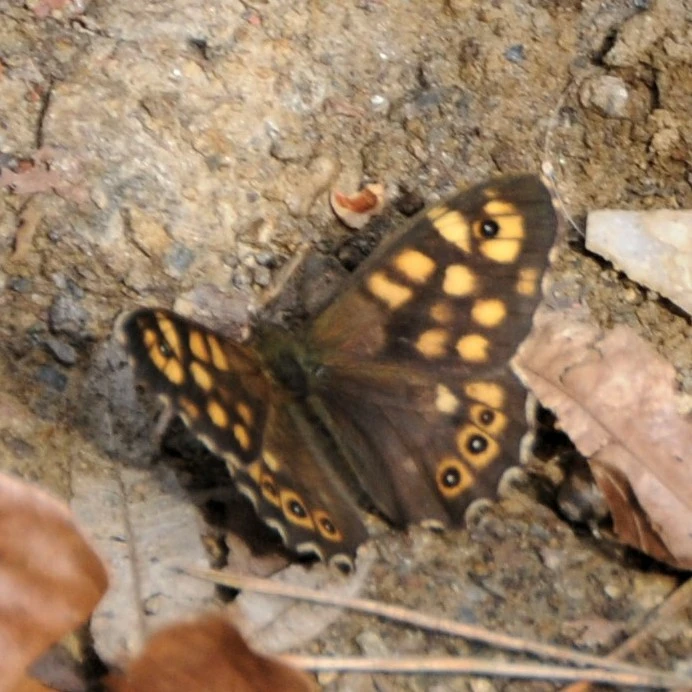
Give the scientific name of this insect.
Pararge aegeria
